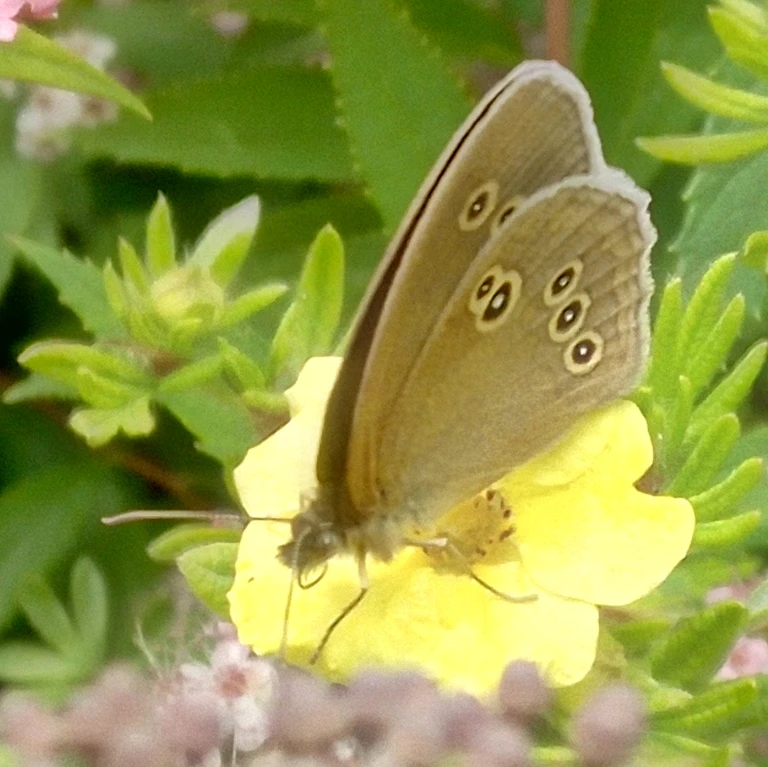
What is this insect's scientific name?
Aphantopus hyperantus
